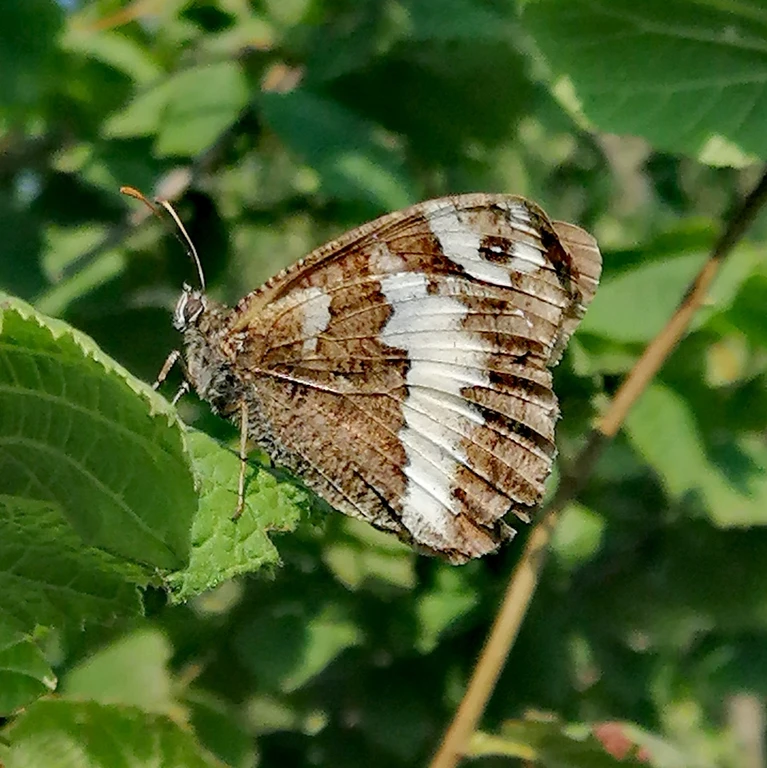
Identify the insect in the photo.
Brintesia circe
